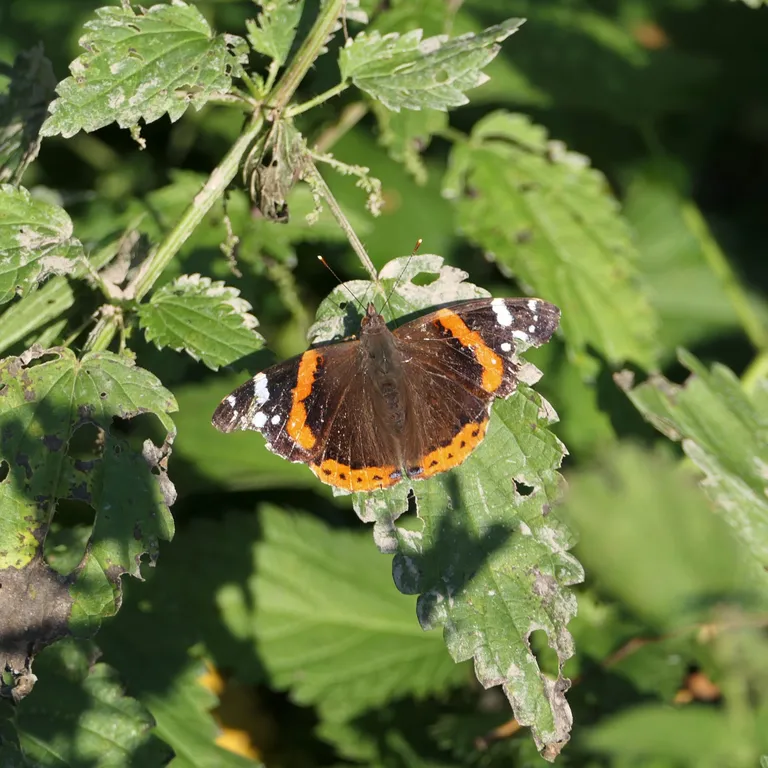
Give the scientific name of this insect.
Vanessa atalanta
